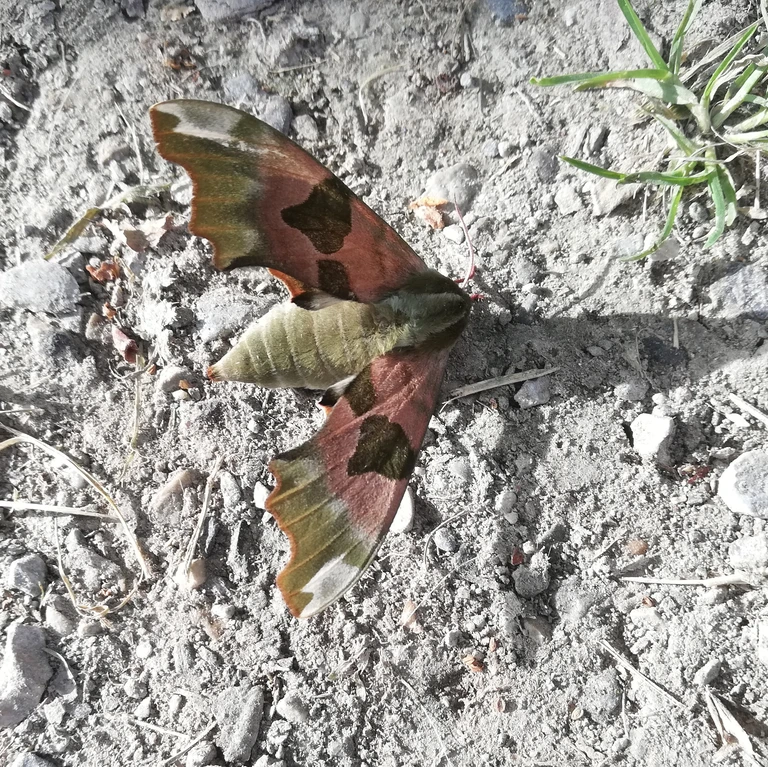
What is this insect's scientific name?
Mimas tiliae
